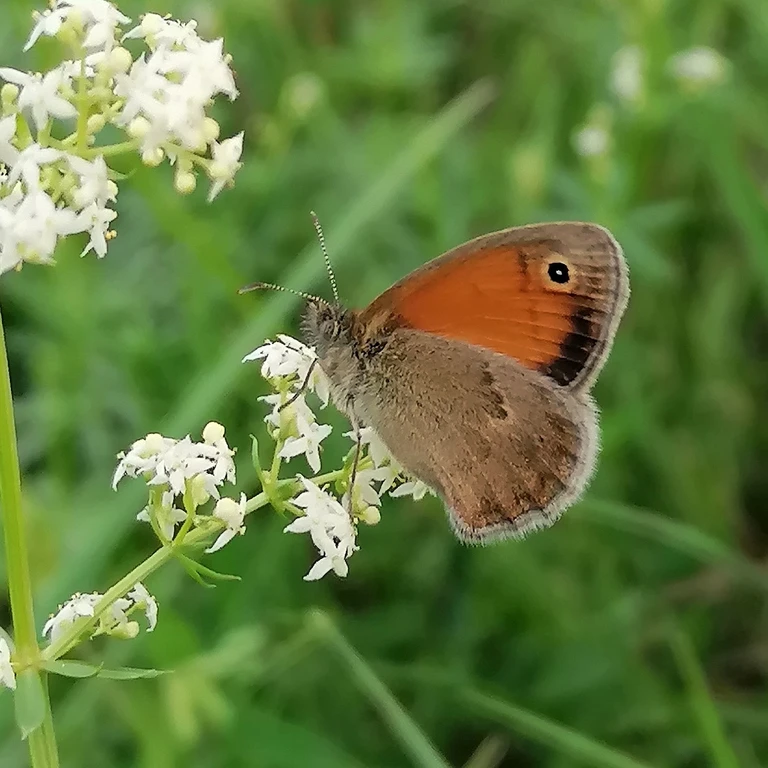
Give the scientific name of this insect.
Coenonympha pamphilus
